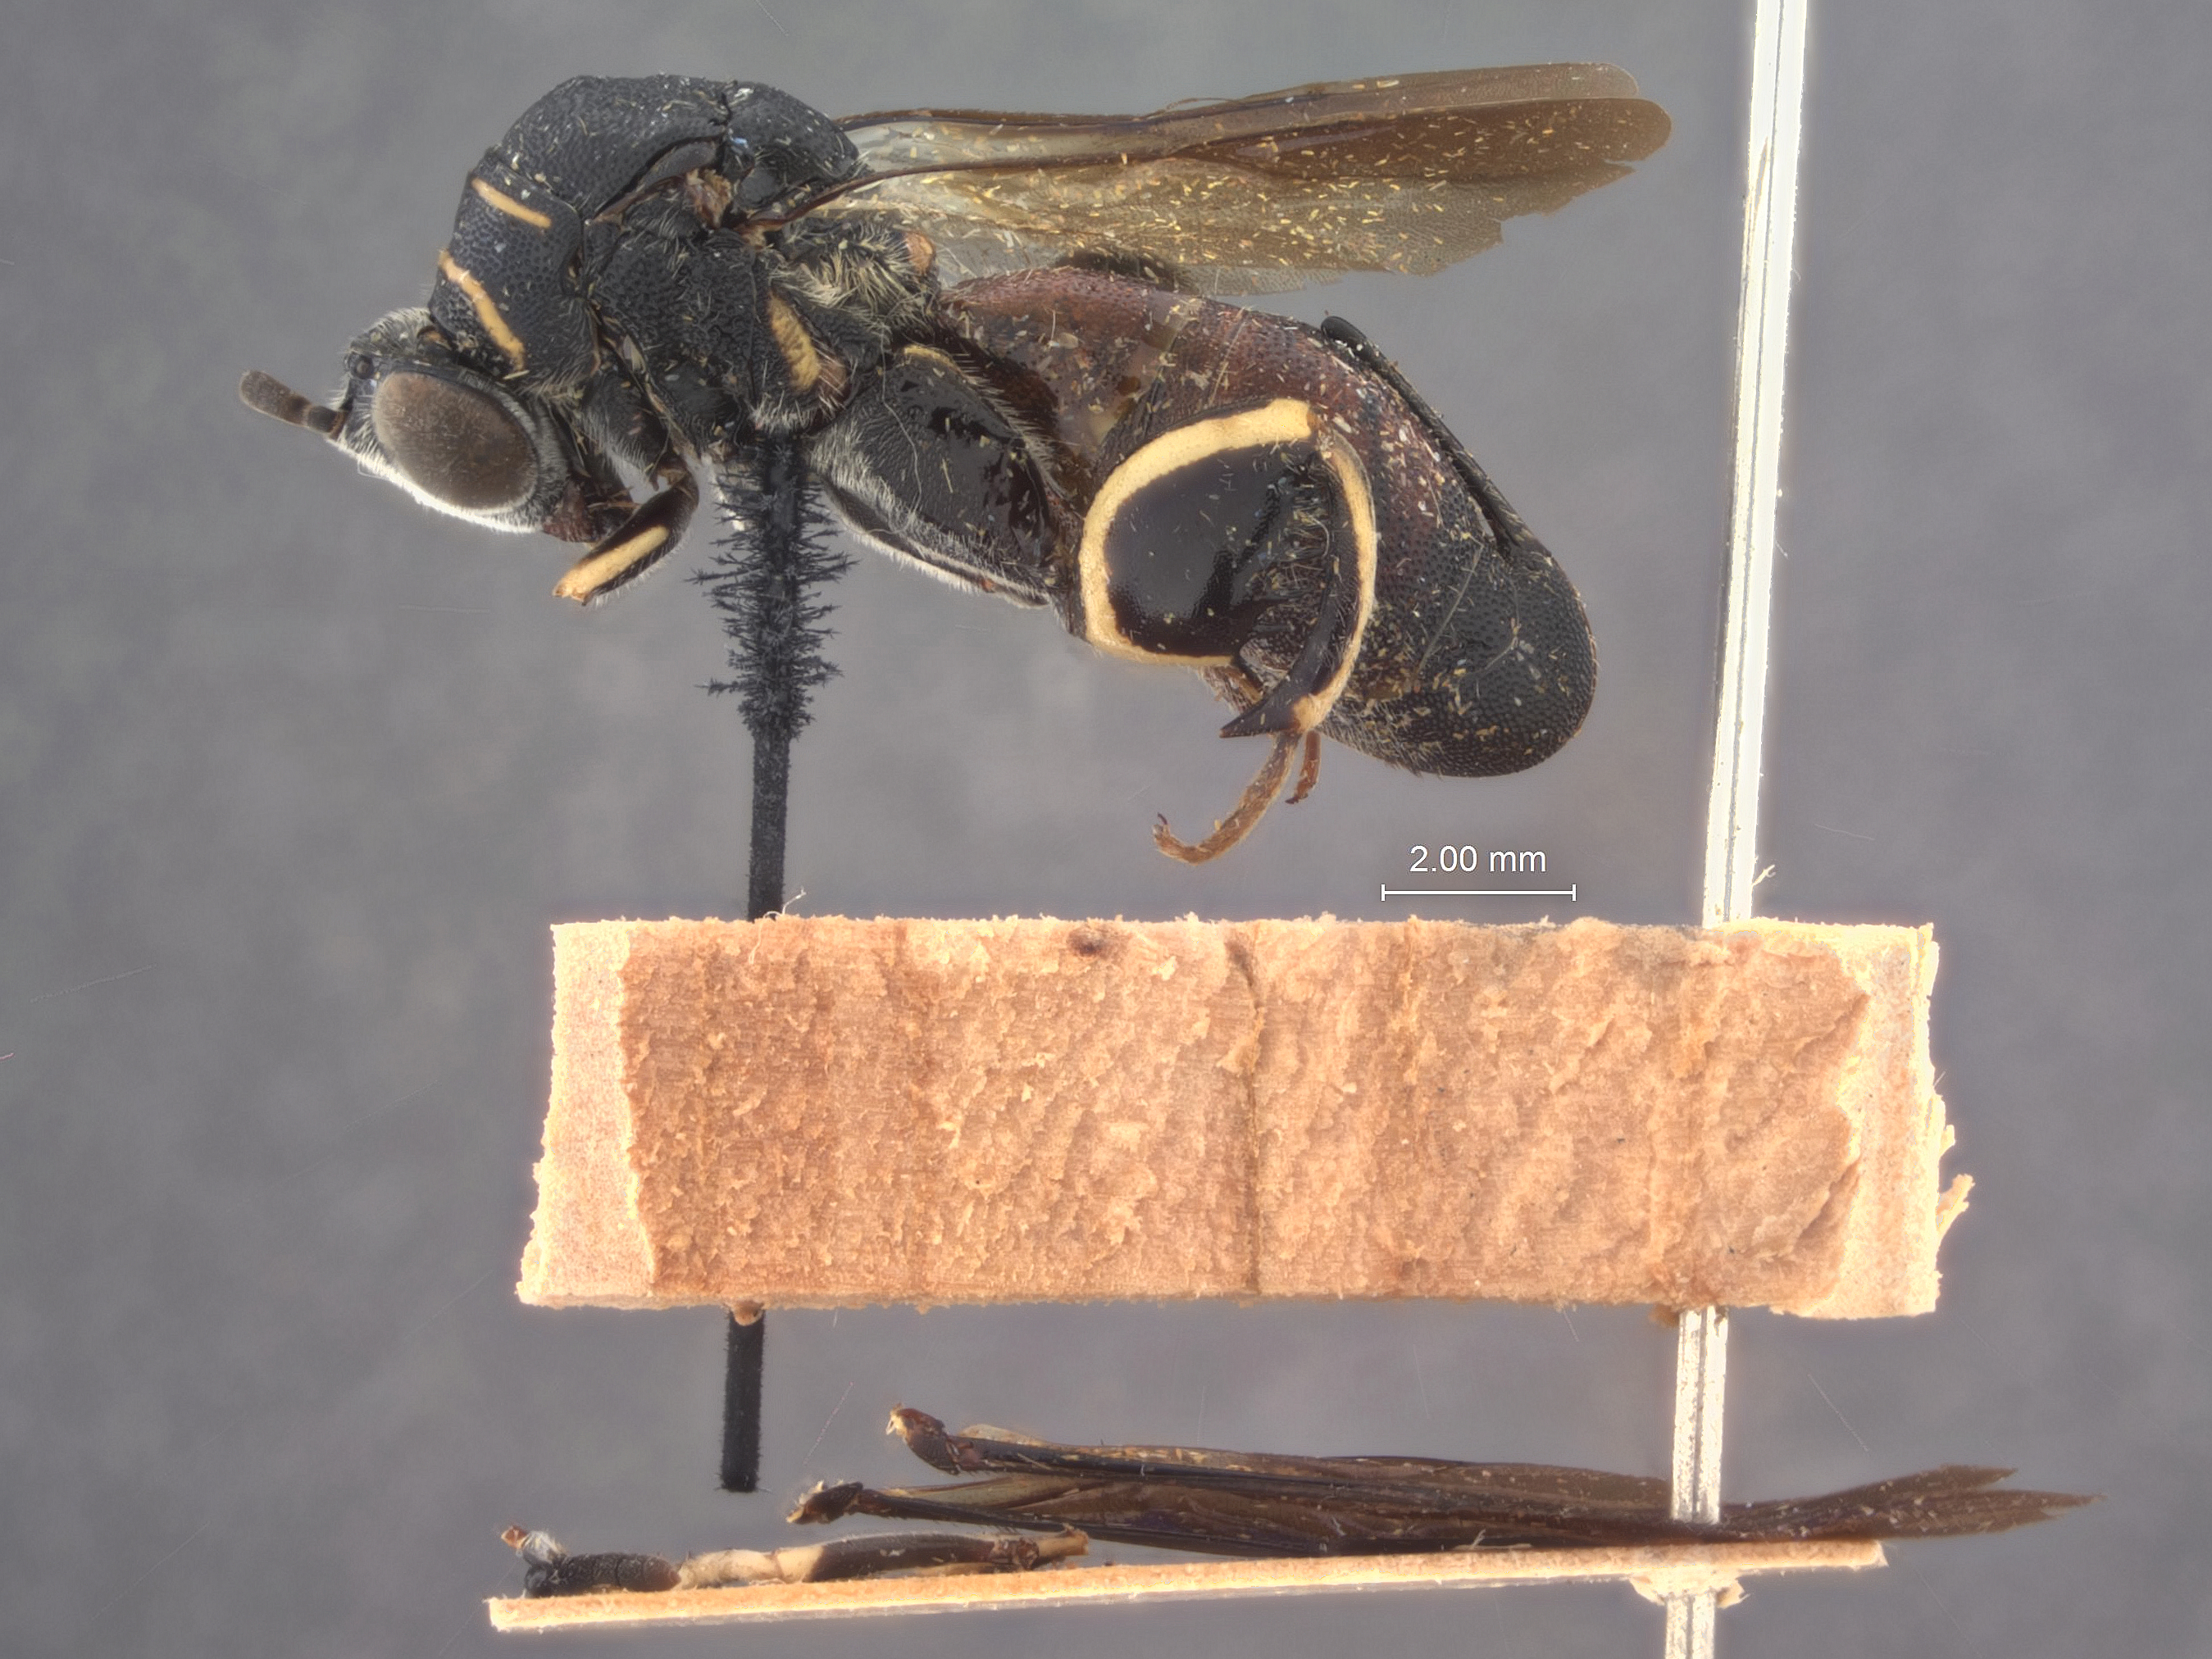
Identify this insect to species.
Leucospis banksi
